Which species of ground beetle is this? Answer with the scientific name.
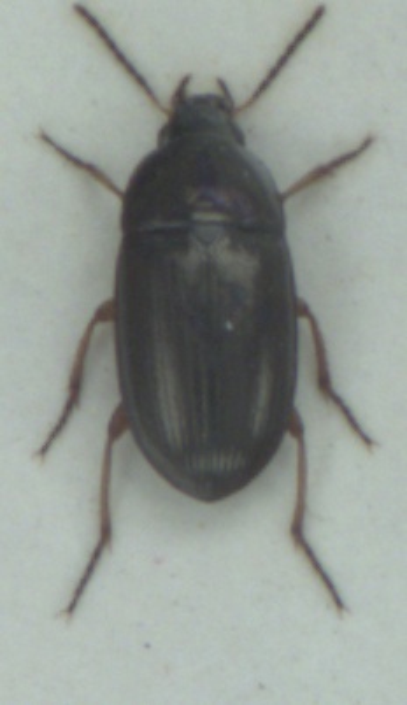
Amara familiaris
